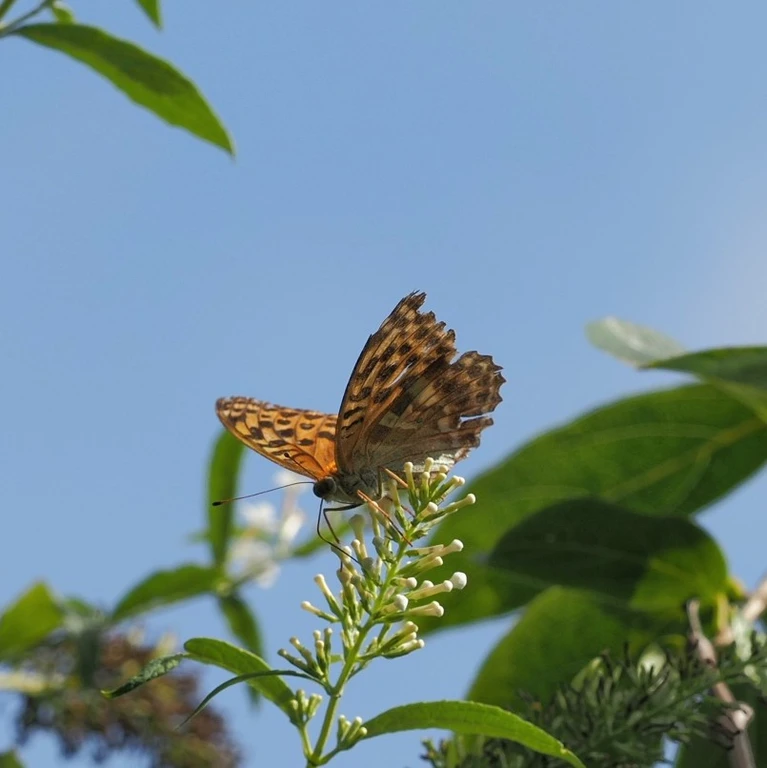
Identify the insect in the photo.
Argynnis paphia
